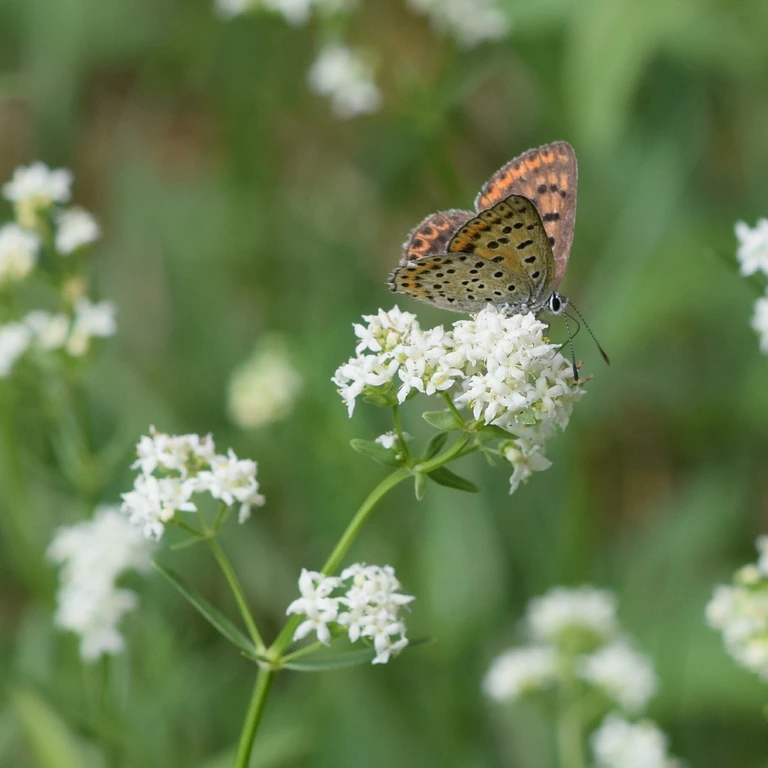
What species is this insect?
Lycaena tityrus (also Loweia tityrus)
